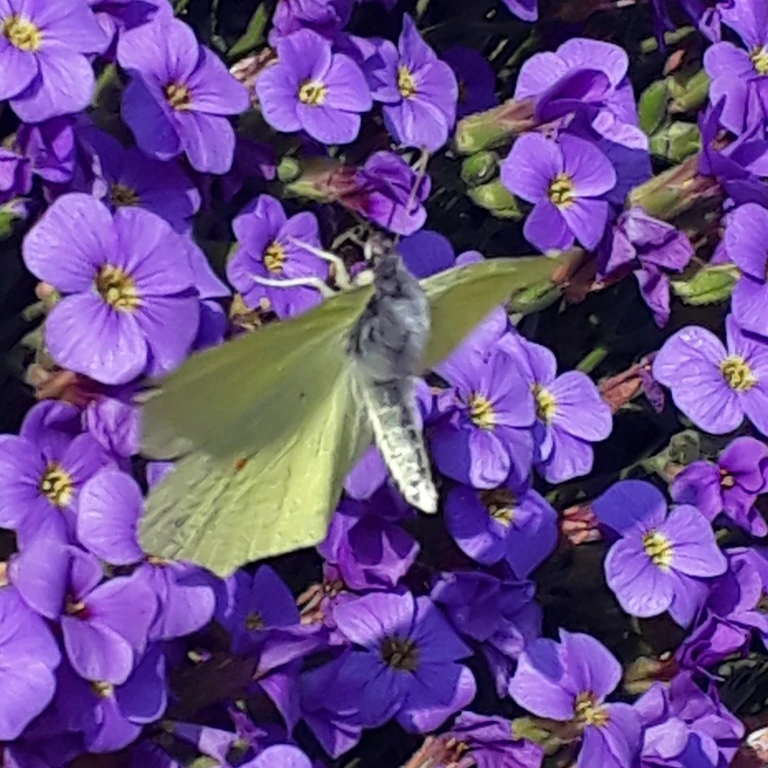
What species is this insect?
Gonepteryx rhamni
